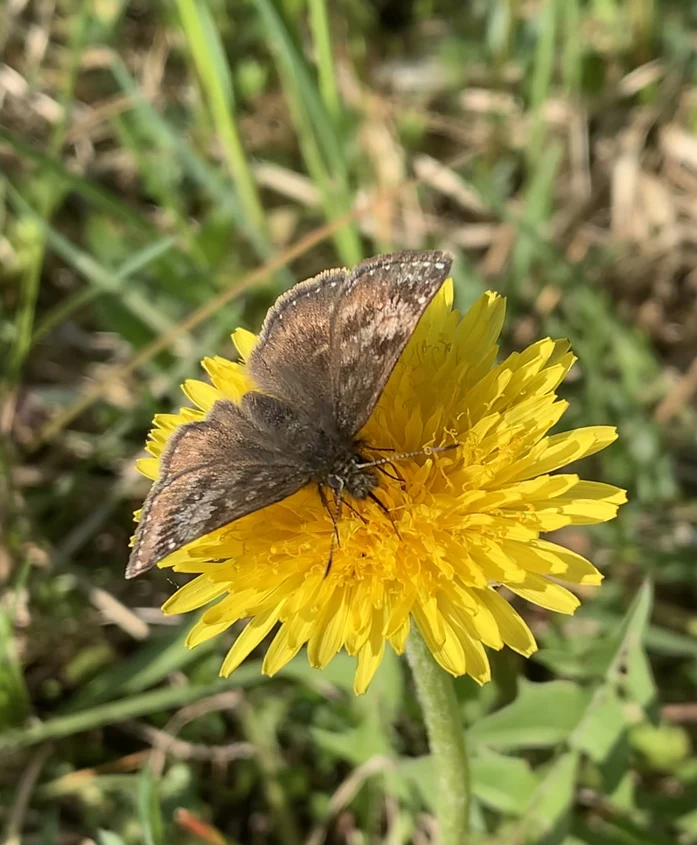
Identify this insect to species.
Erynnis tages
